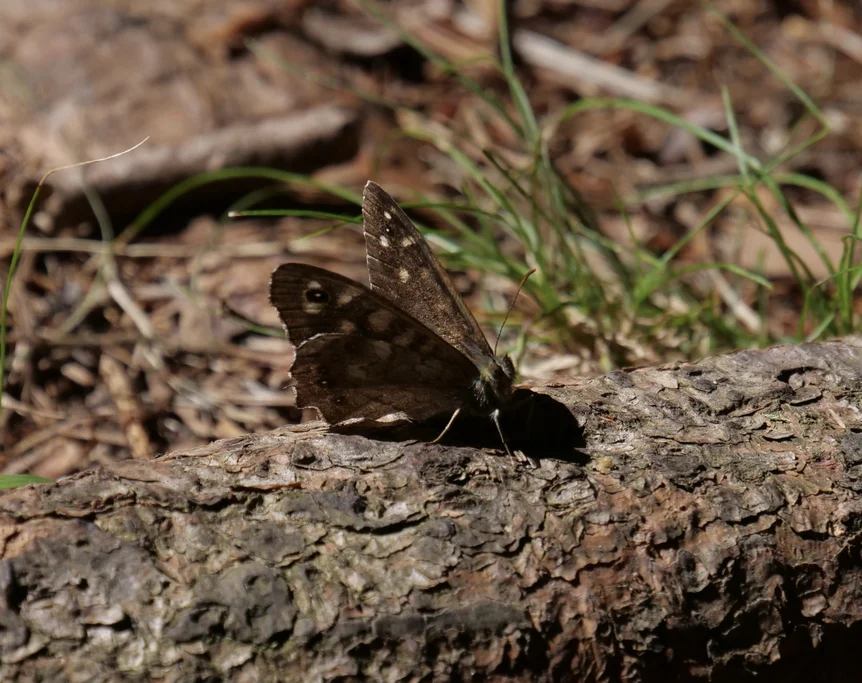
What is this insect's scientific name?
Pararge aegeria
